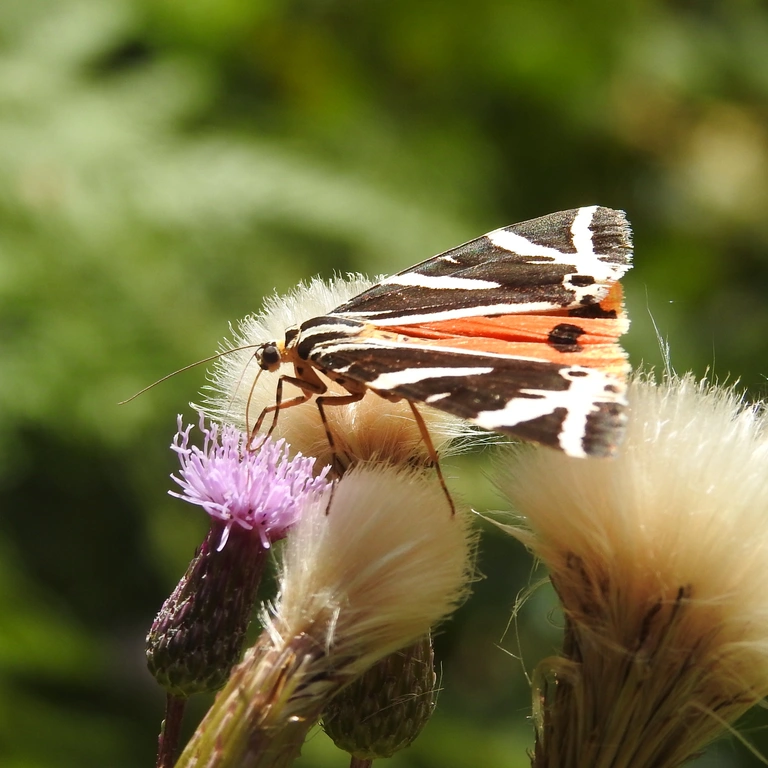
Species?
Euplagia quadripunctaria
